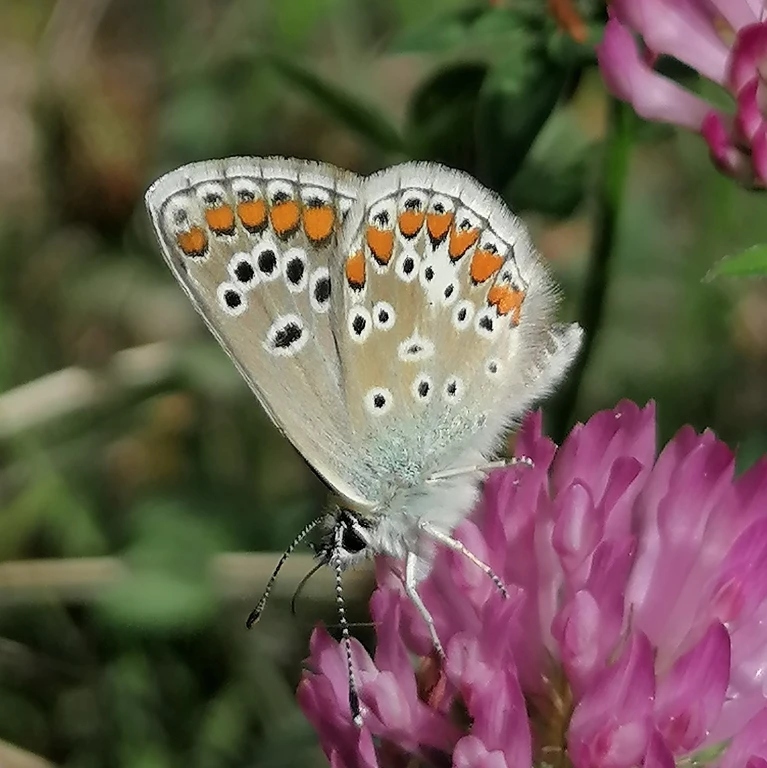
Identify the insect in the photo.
Aricia agestis/artaxerxes
